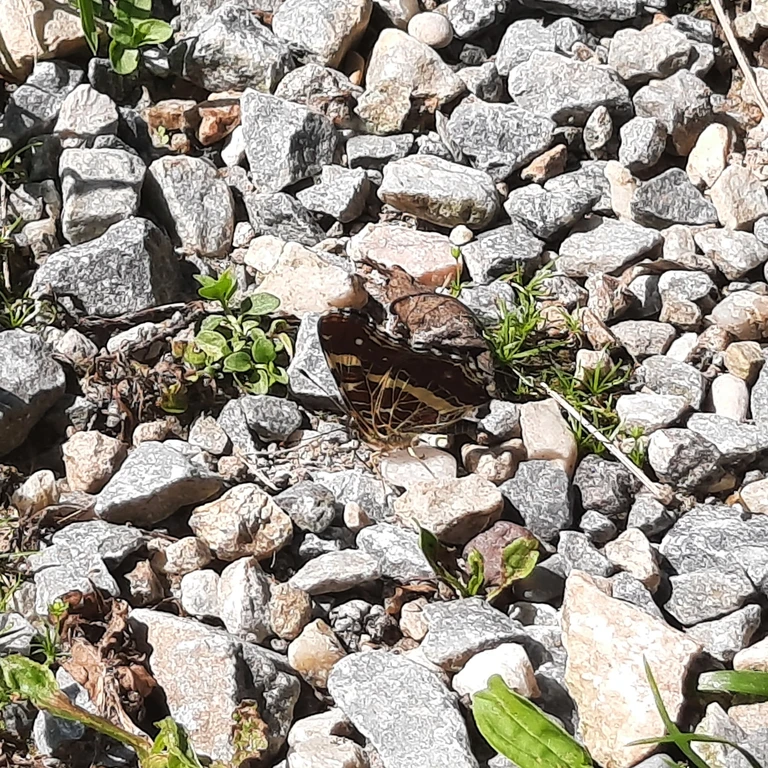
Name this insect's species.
Araschnia levana
